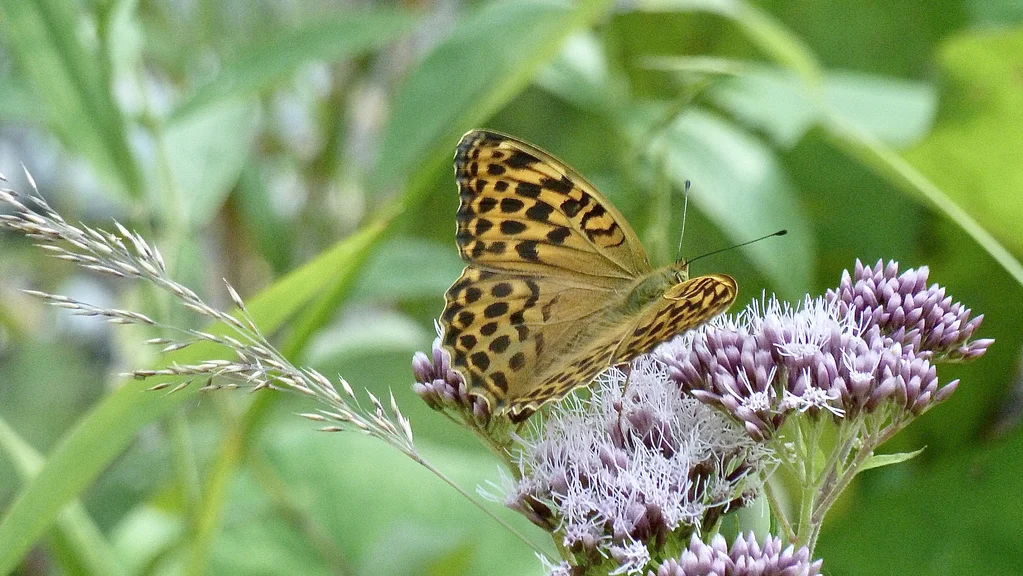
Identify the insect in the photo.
Argynnis paphia
